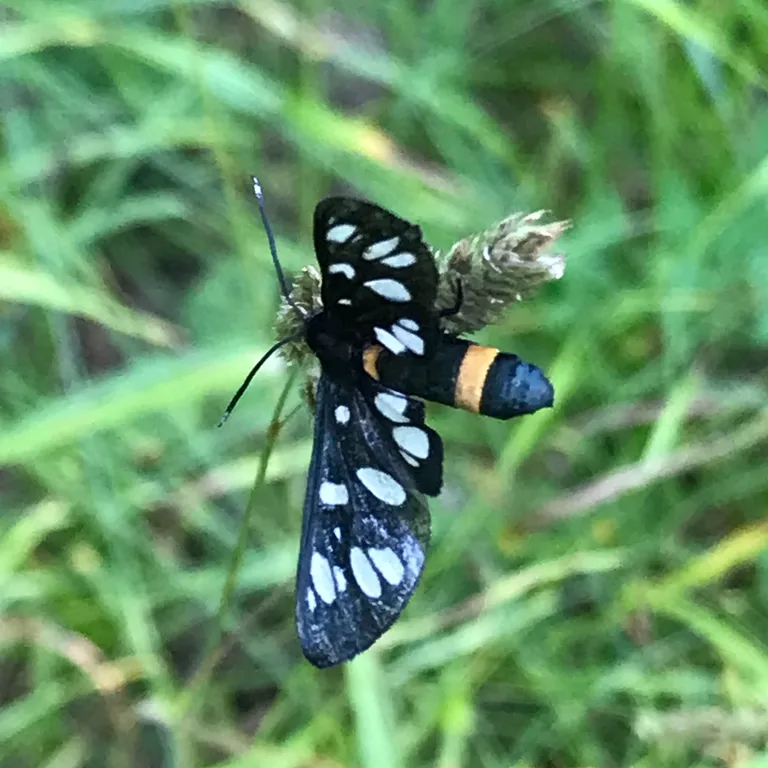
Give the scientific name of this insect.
Amata phegea
